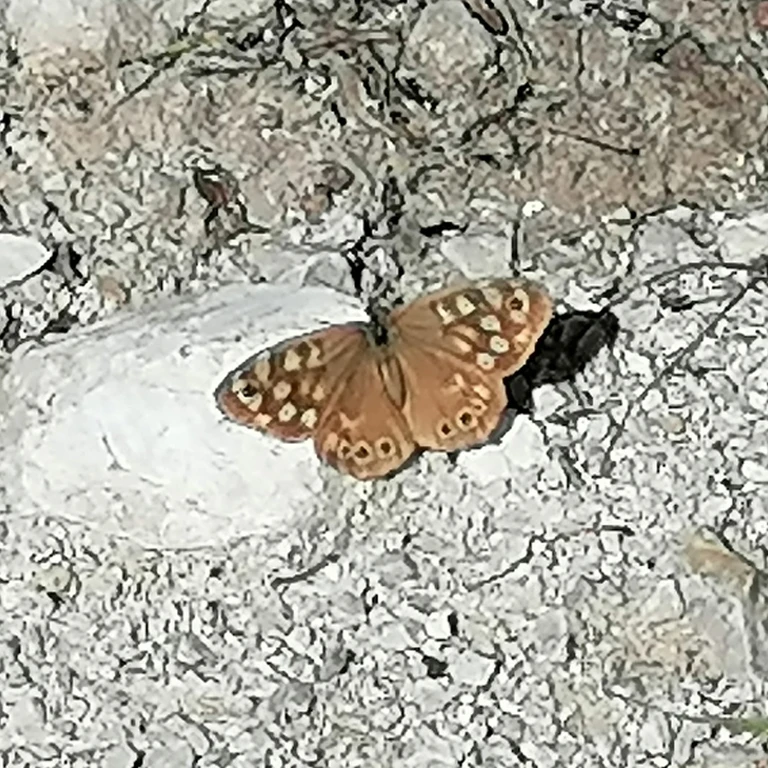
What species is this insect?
Pararge aegeria
